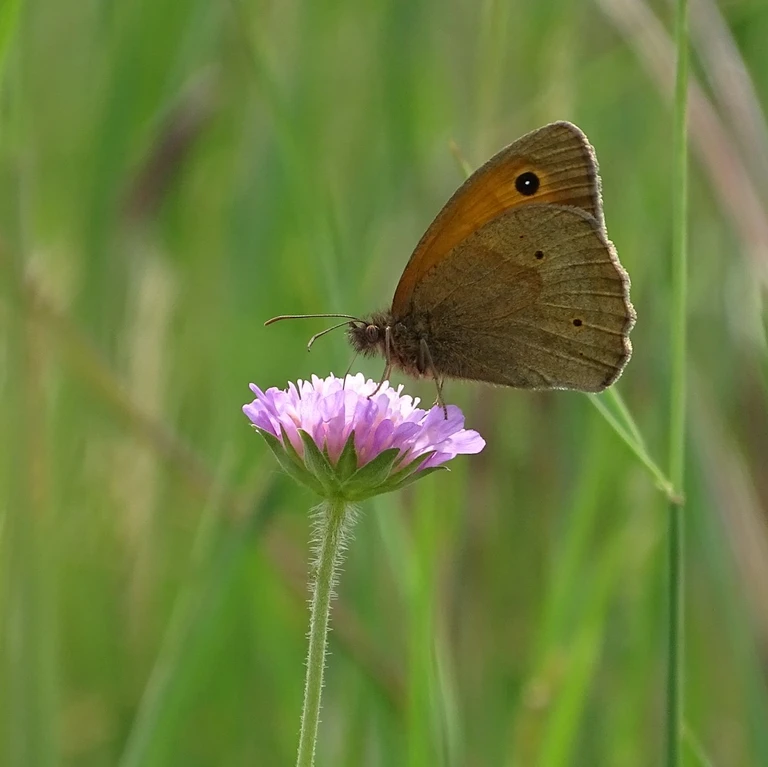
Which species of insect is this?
Maniola jurtina
